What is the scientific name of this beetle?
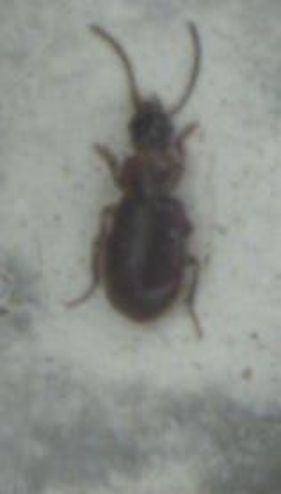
Acupalpus dubius
